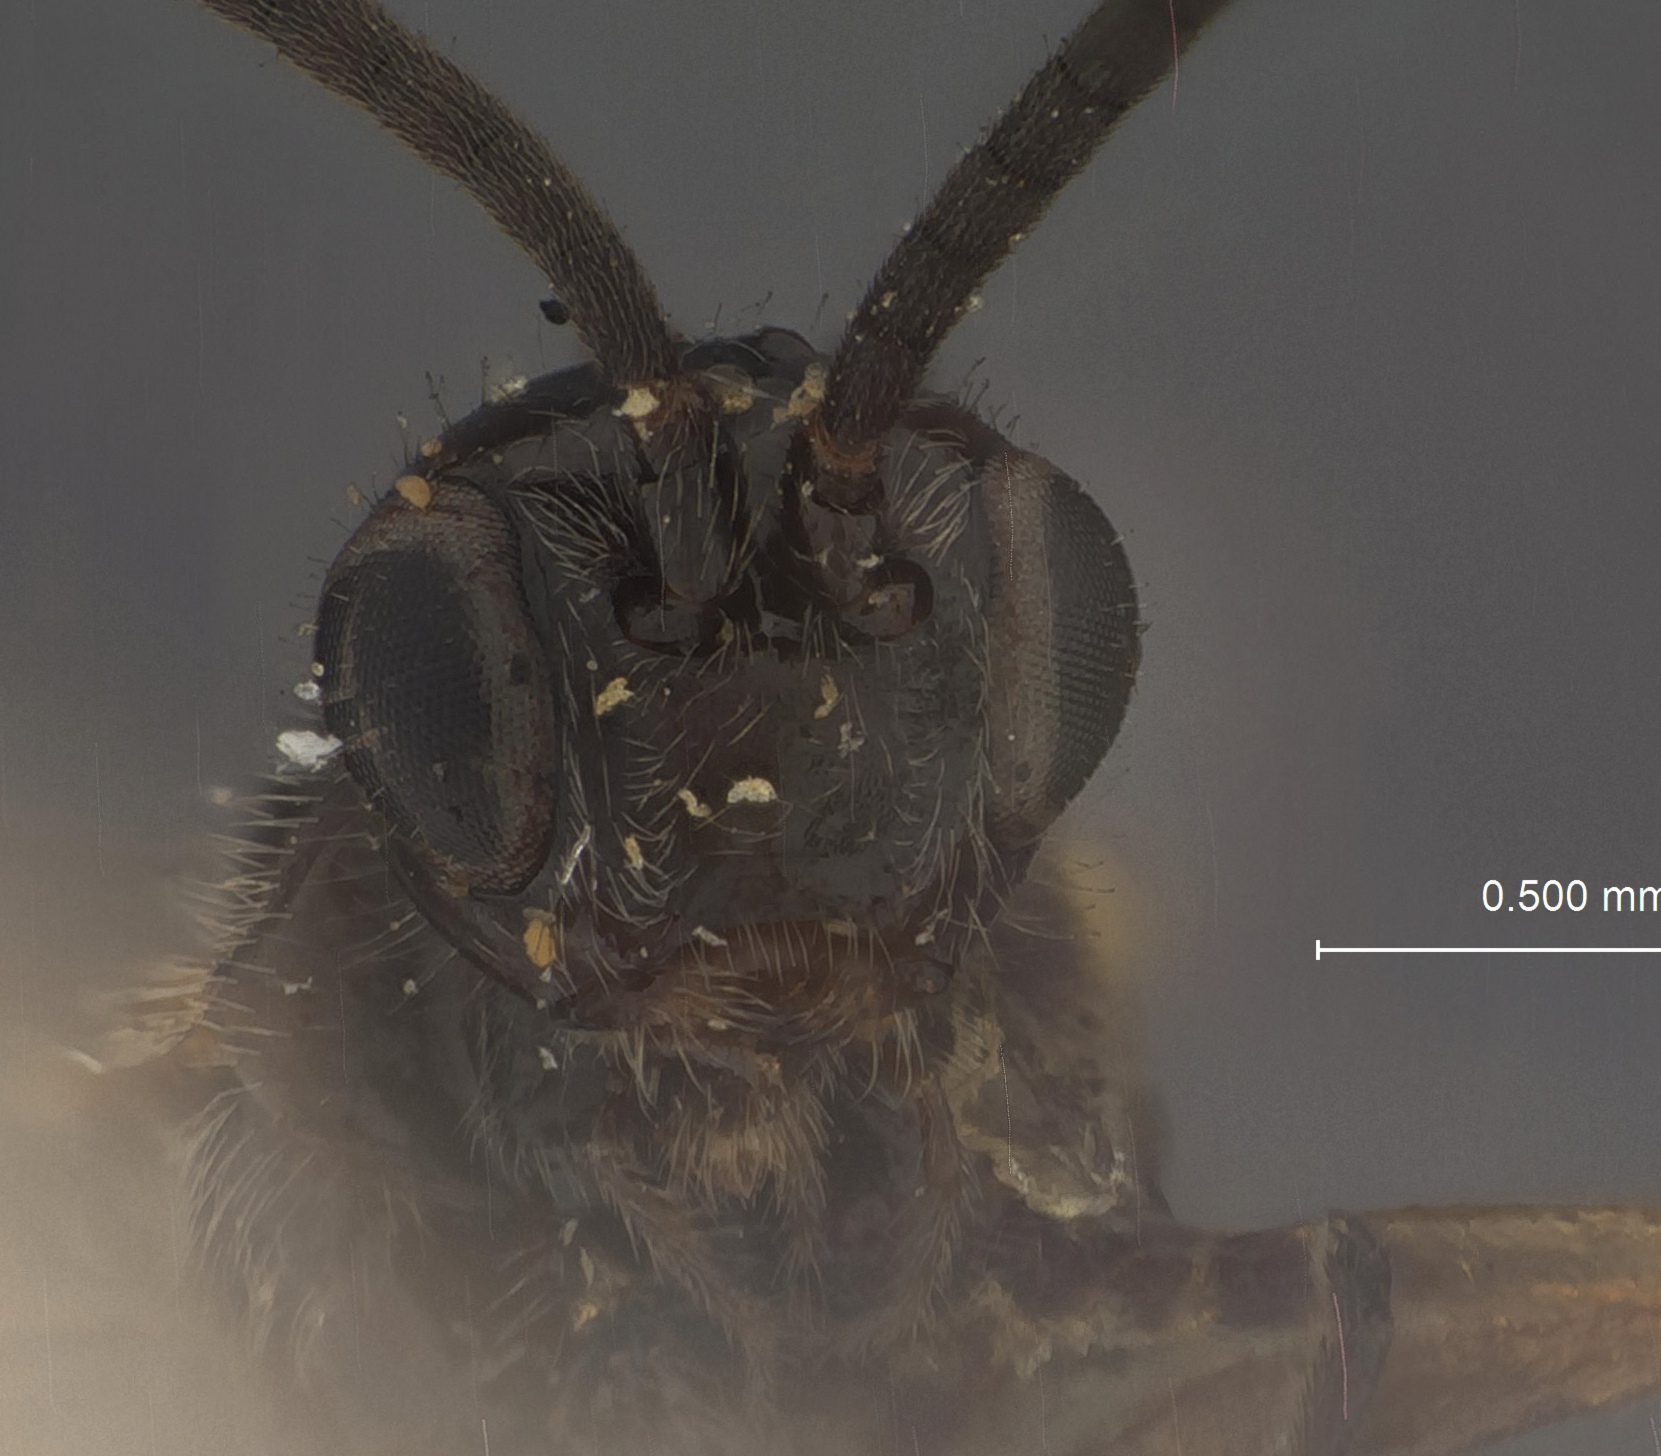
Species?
Microbracon tychii
